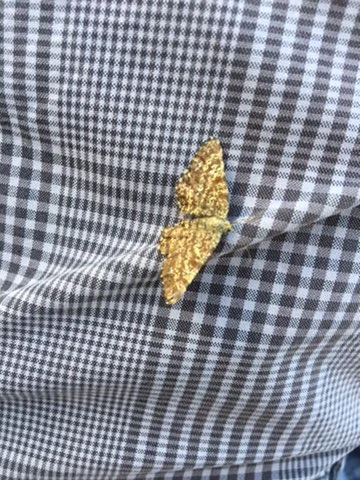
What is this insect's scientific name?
Ematurga atomaria
